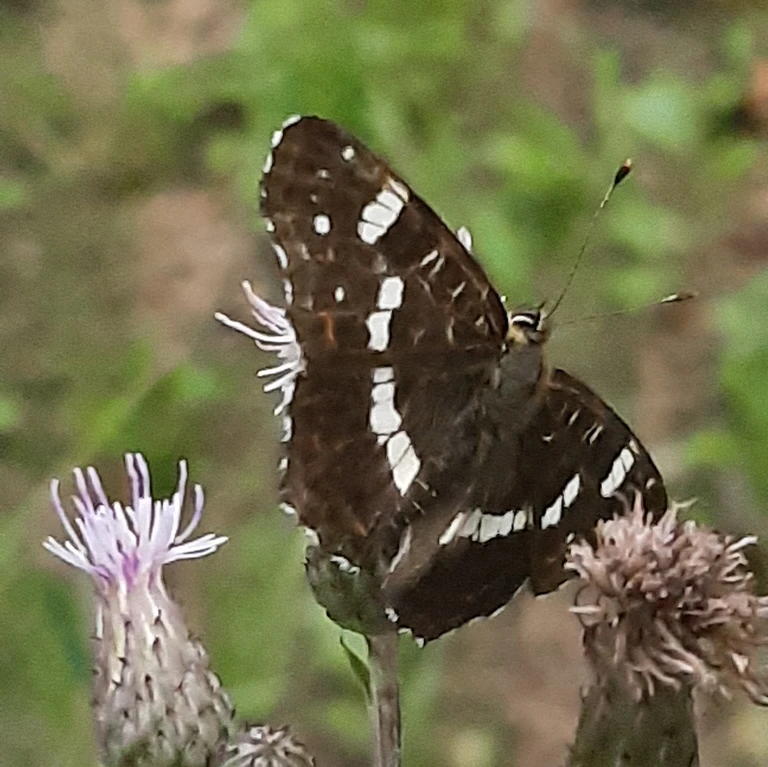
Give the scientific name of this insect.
Araschnia levana
